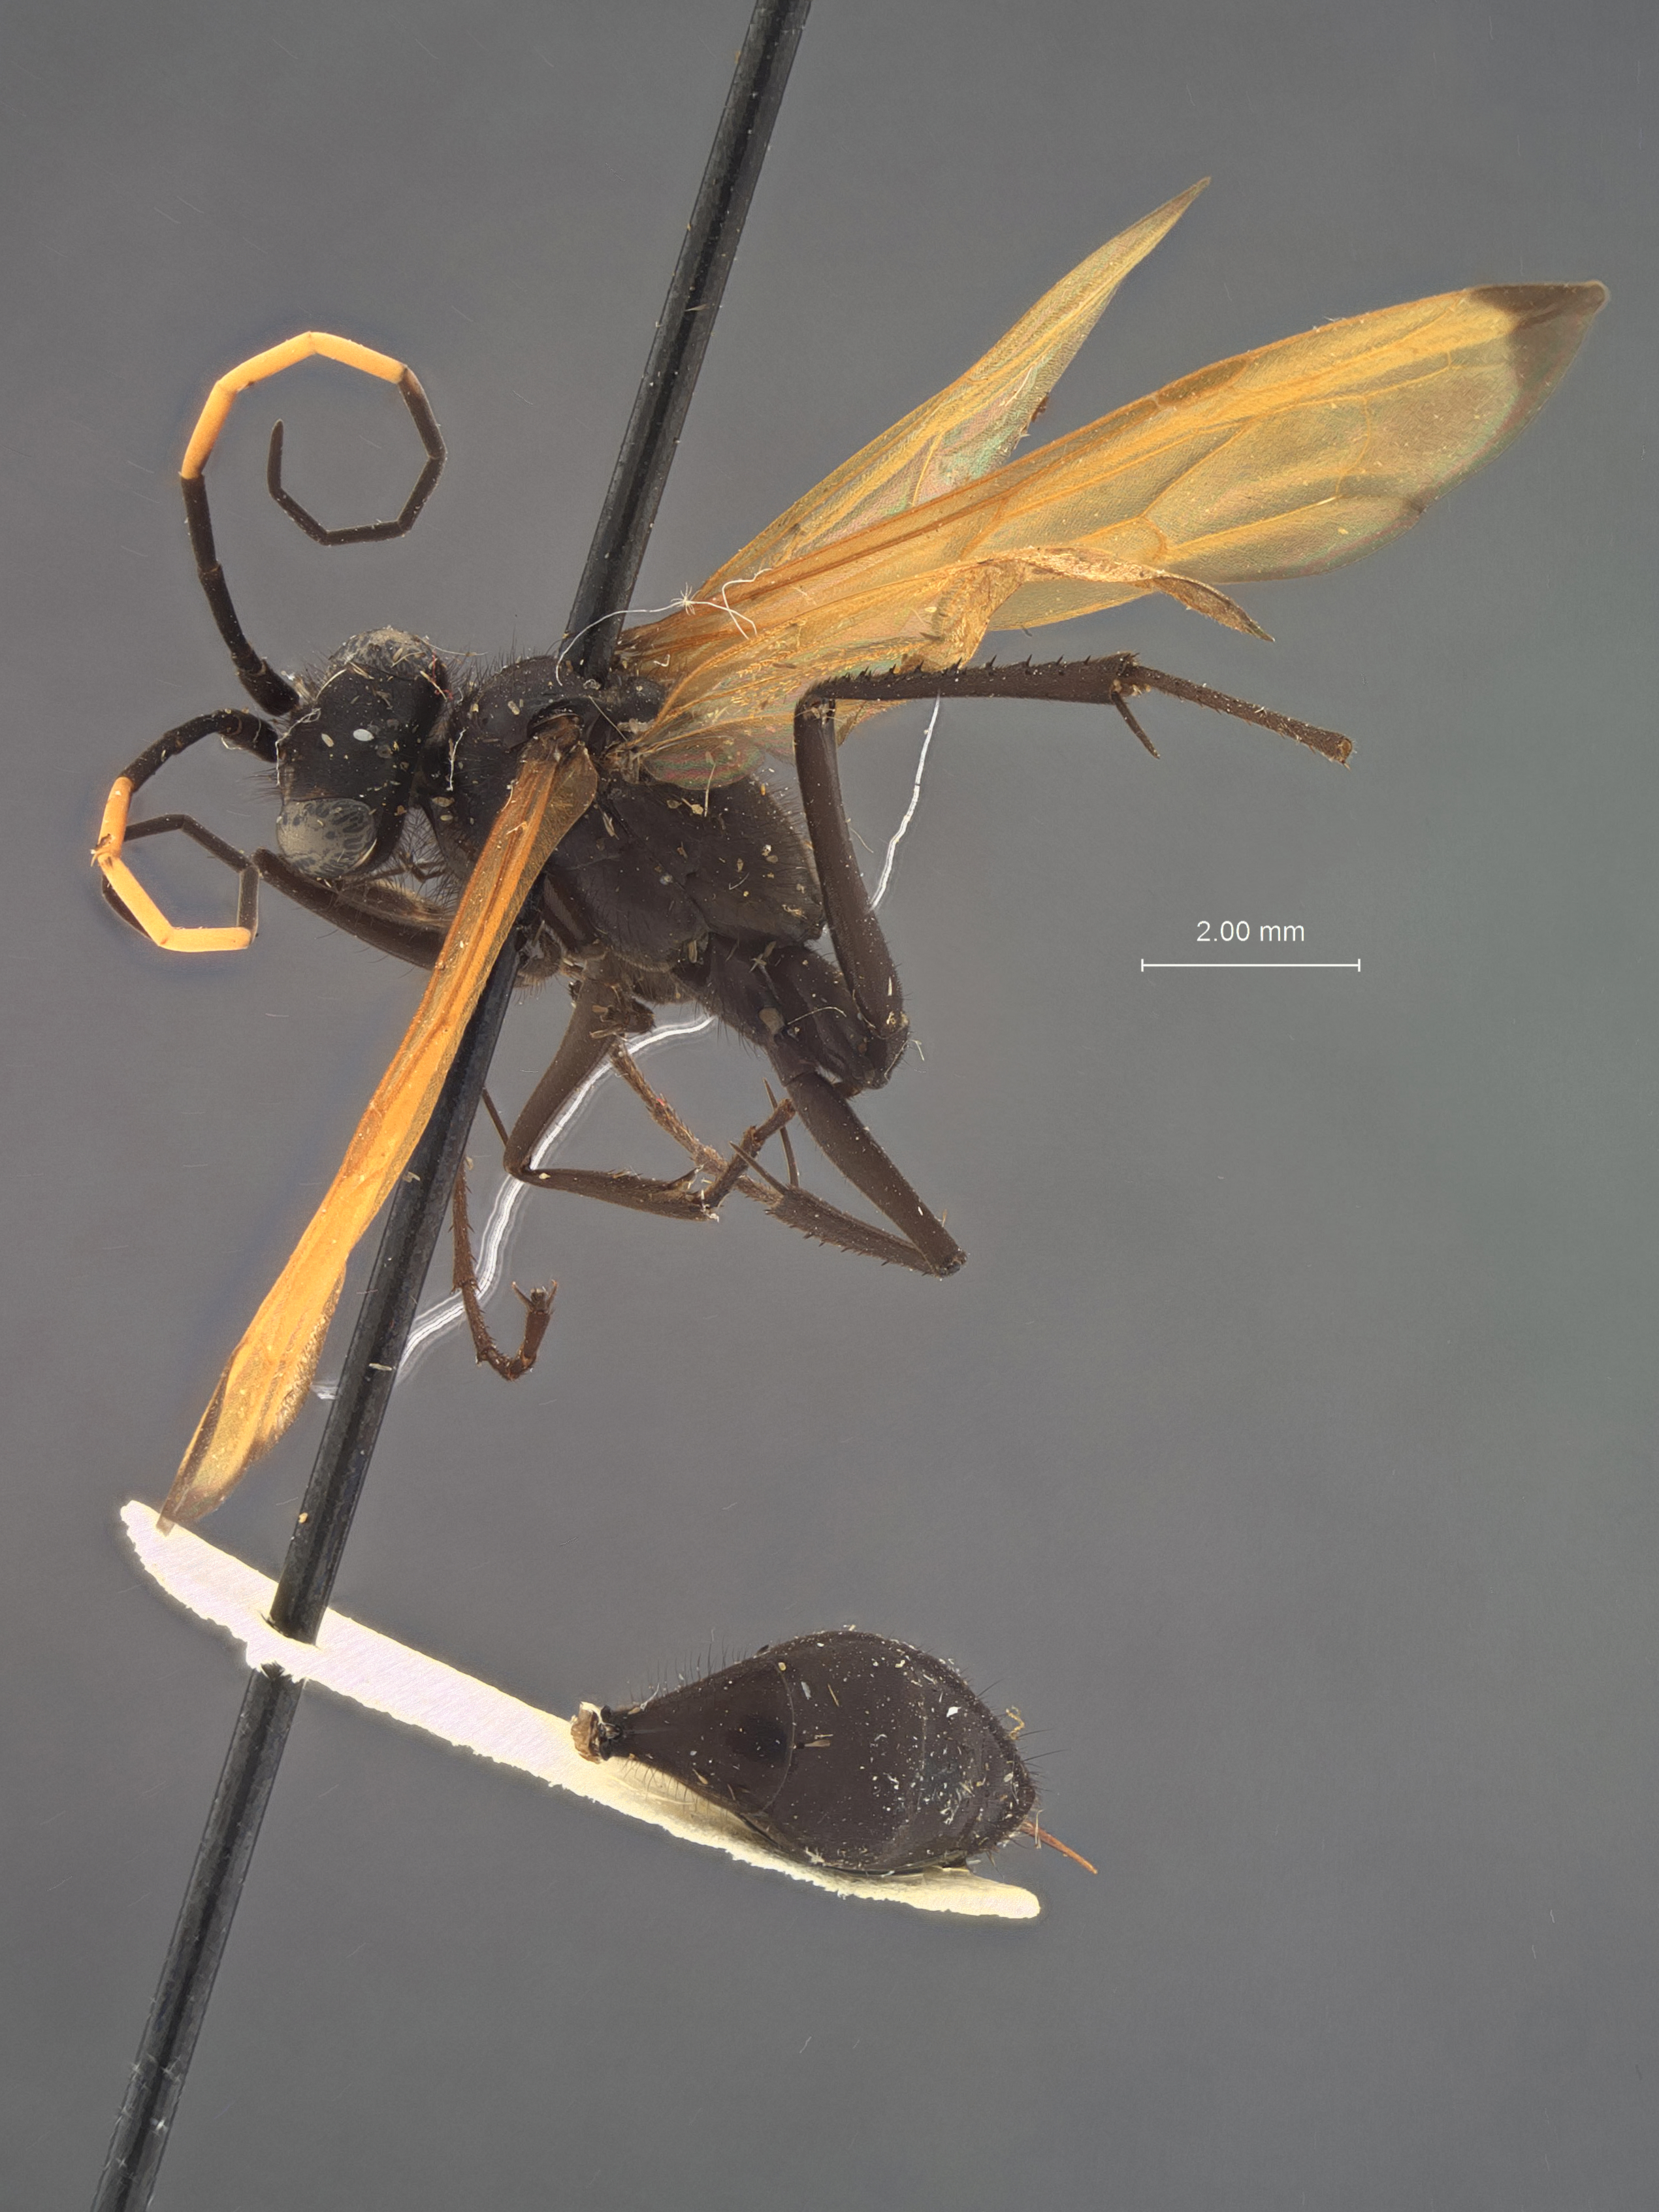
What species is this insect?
Priocnessus hirsutus
